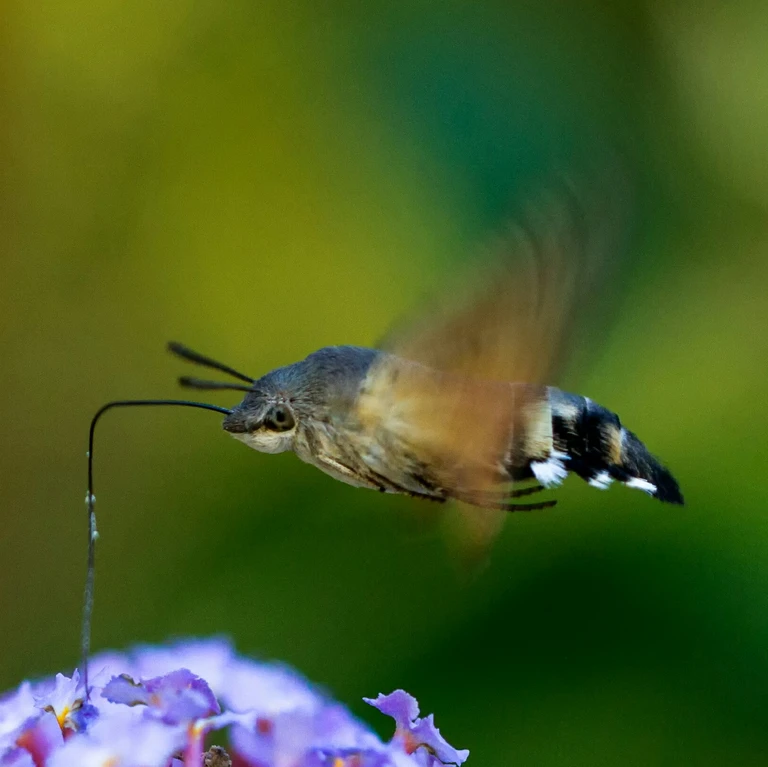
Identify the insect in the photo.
Macroglossum stellatarum
